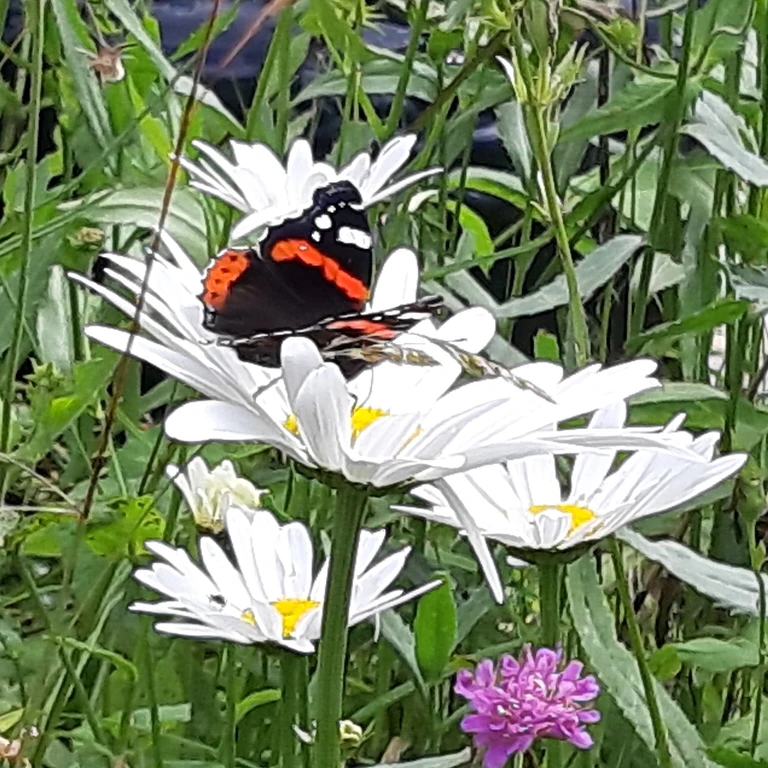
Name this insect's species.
Vanessa atalanta
